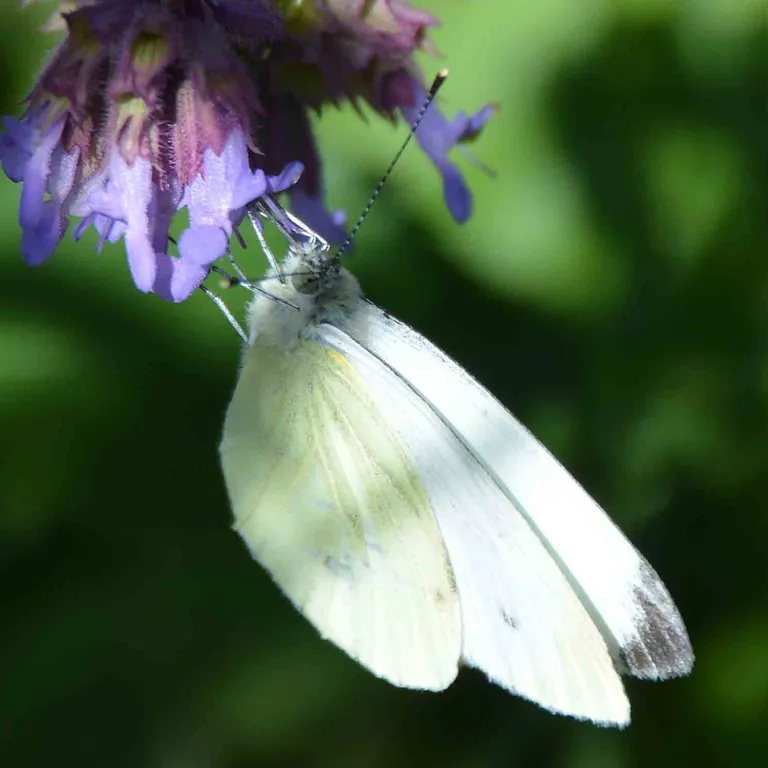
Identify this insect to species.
Pieris napi
